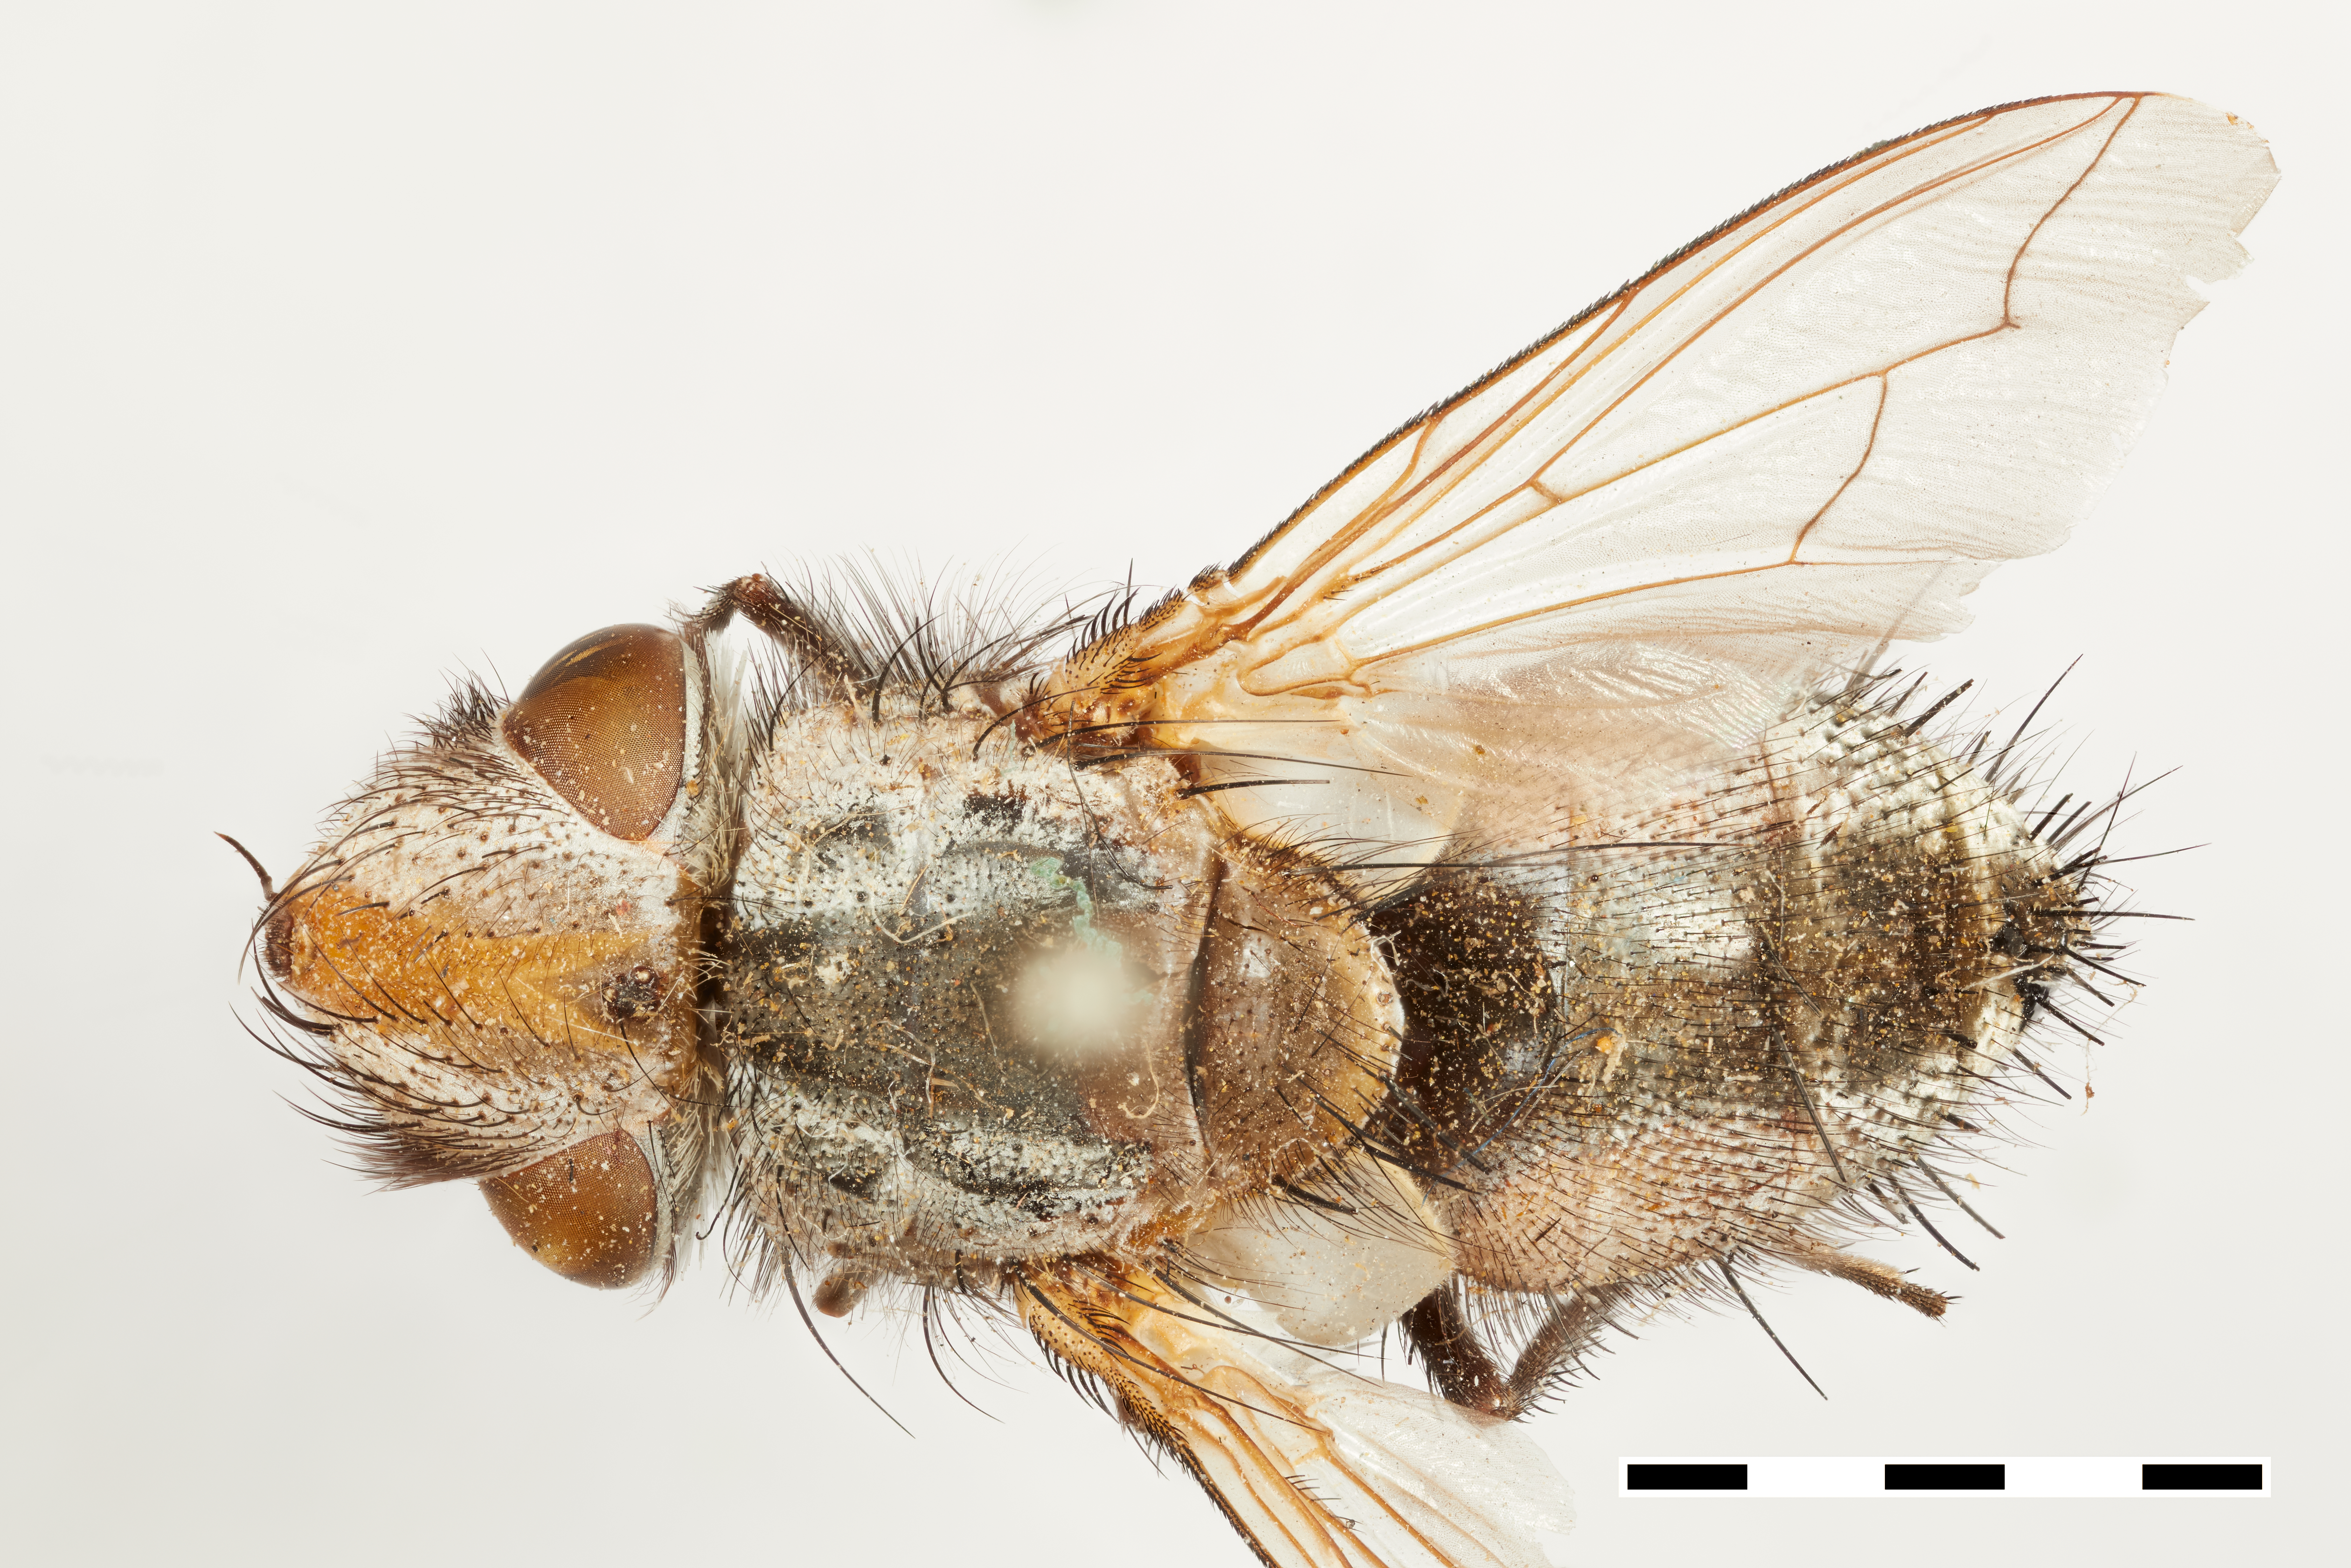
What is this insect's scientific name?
Trophoctonus insularis (also Gonia turgida)
